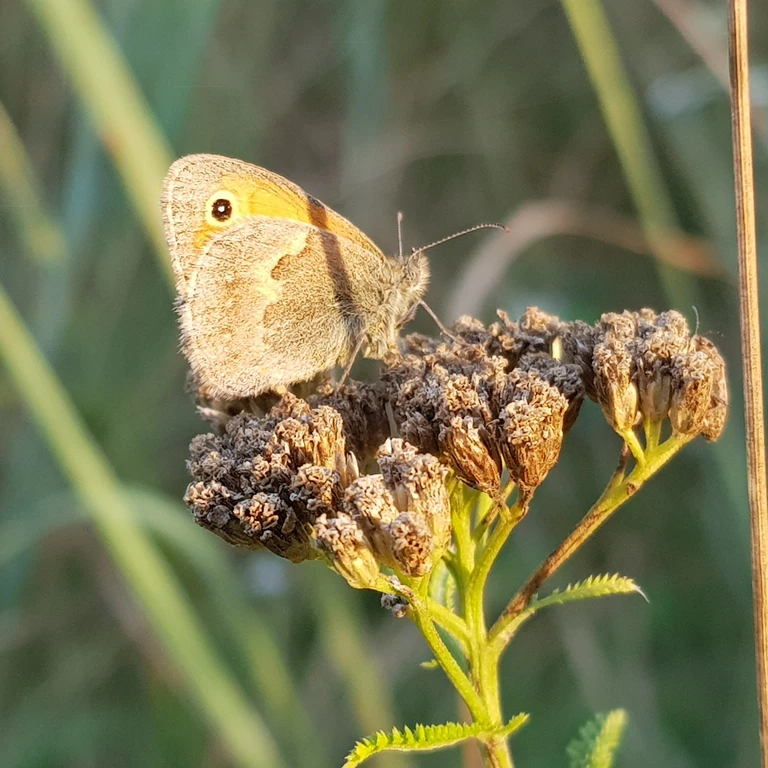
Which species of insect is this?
Coenonympha pamphilus
